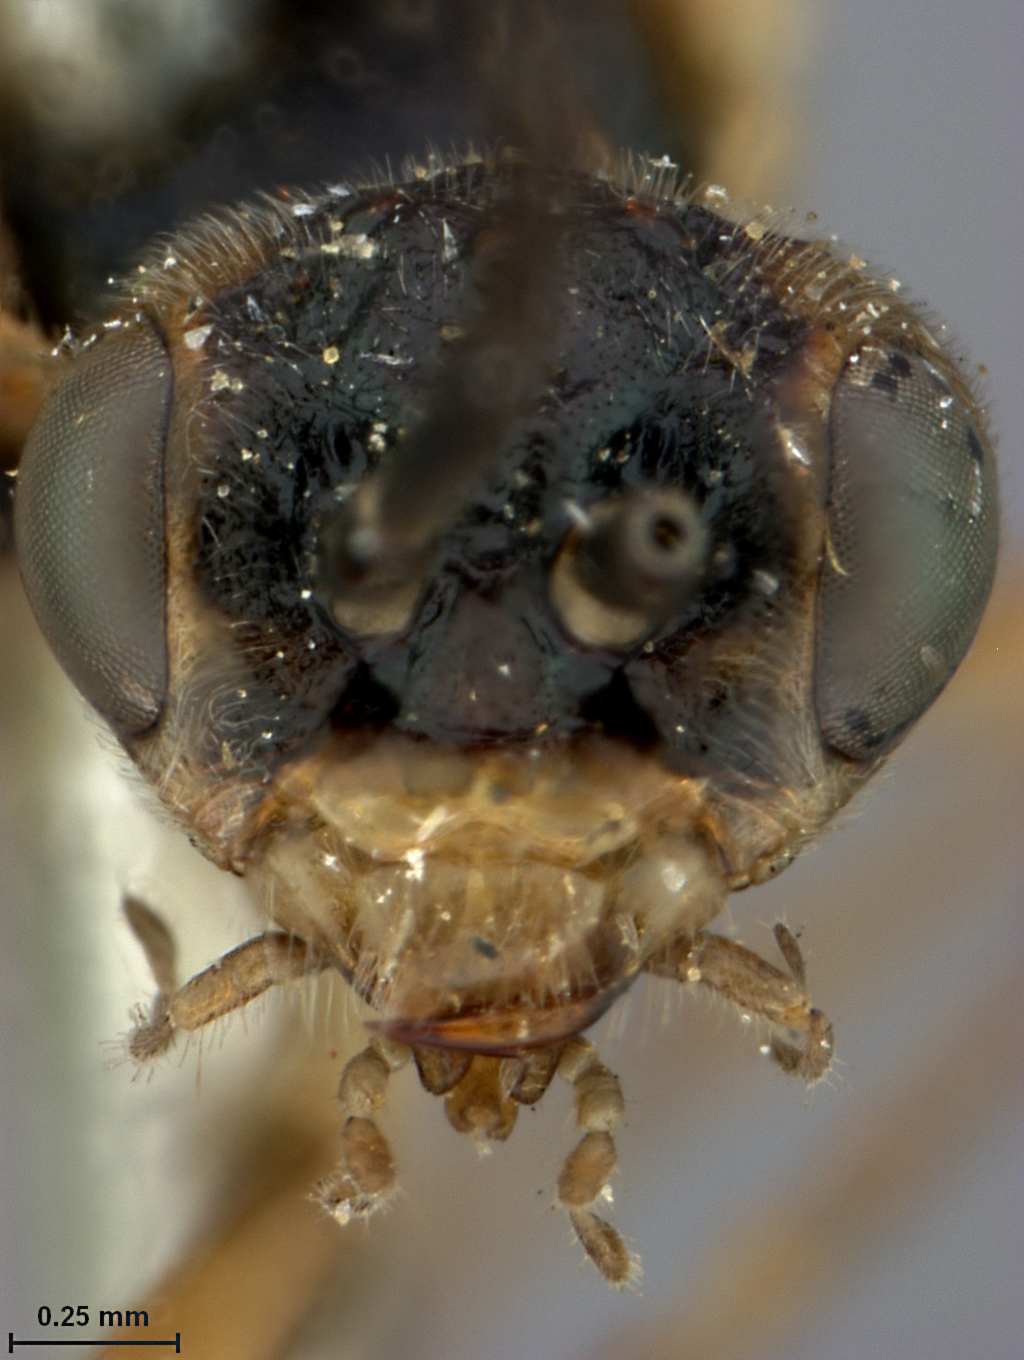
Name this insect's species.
Pontania islandica
